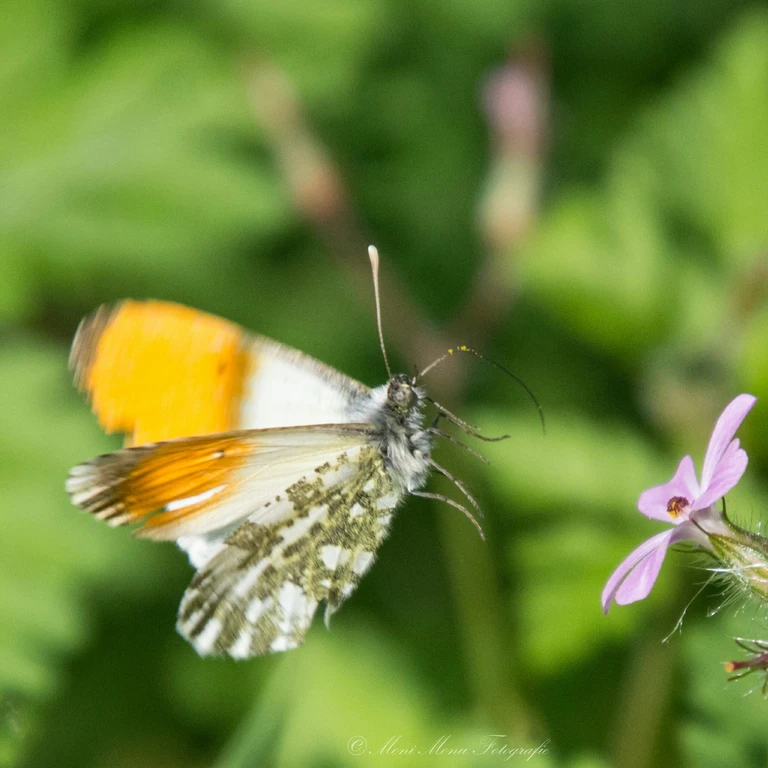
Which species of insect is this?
Anthocharis cardamines
